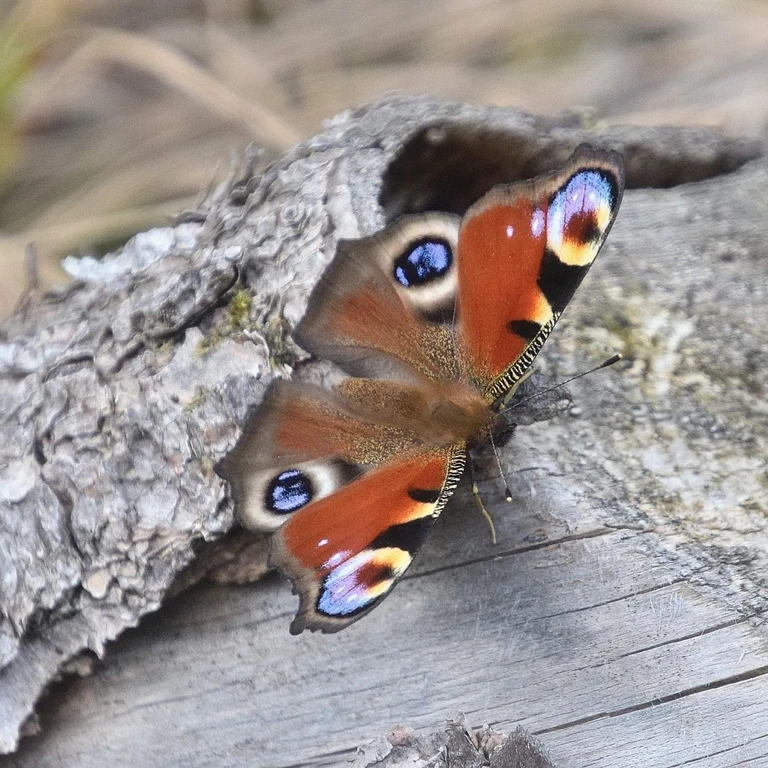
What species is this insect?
Aglais io
